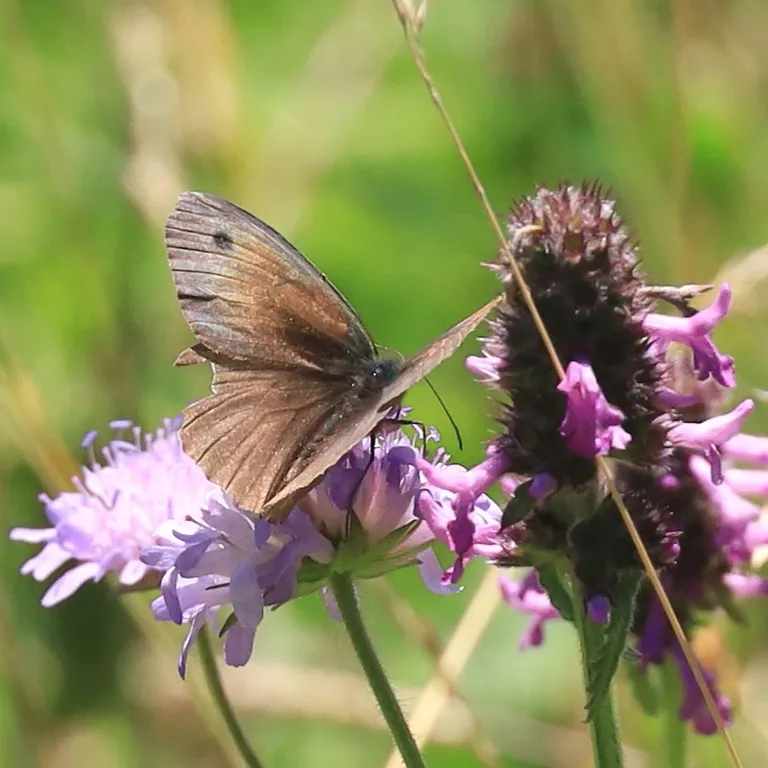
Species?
Maniola jurtina
